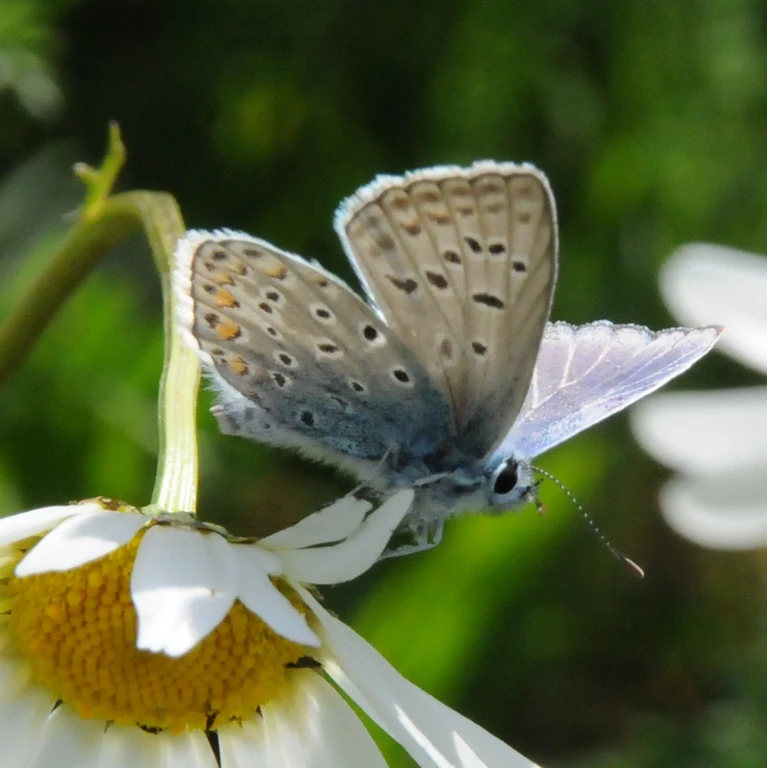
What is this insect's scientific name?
Polyommatus icarus
